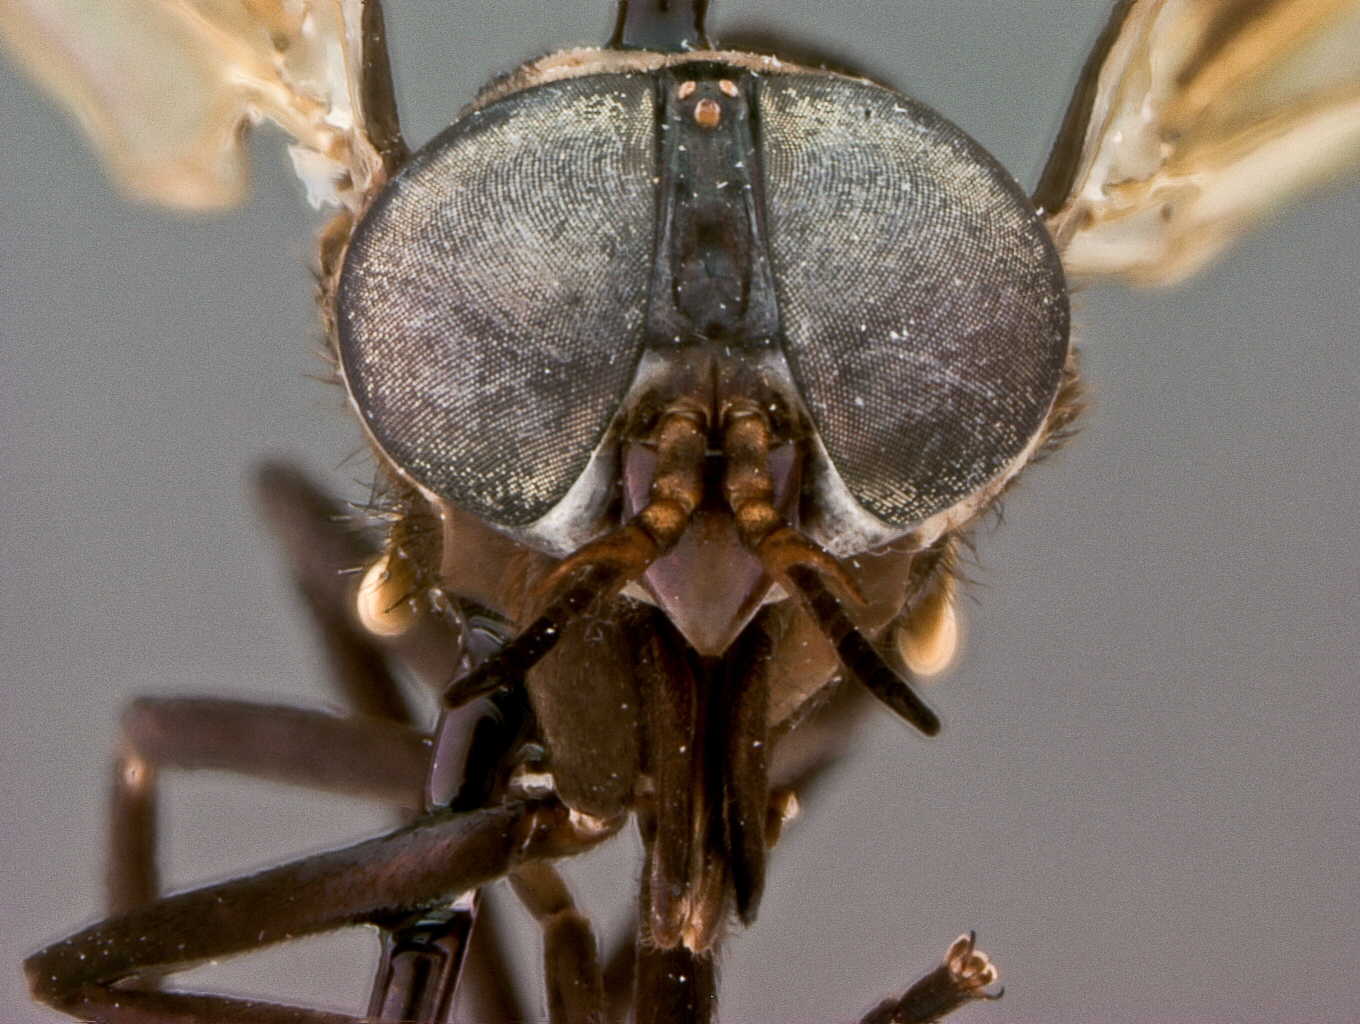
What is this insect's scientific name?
Rhinomyza cincta
